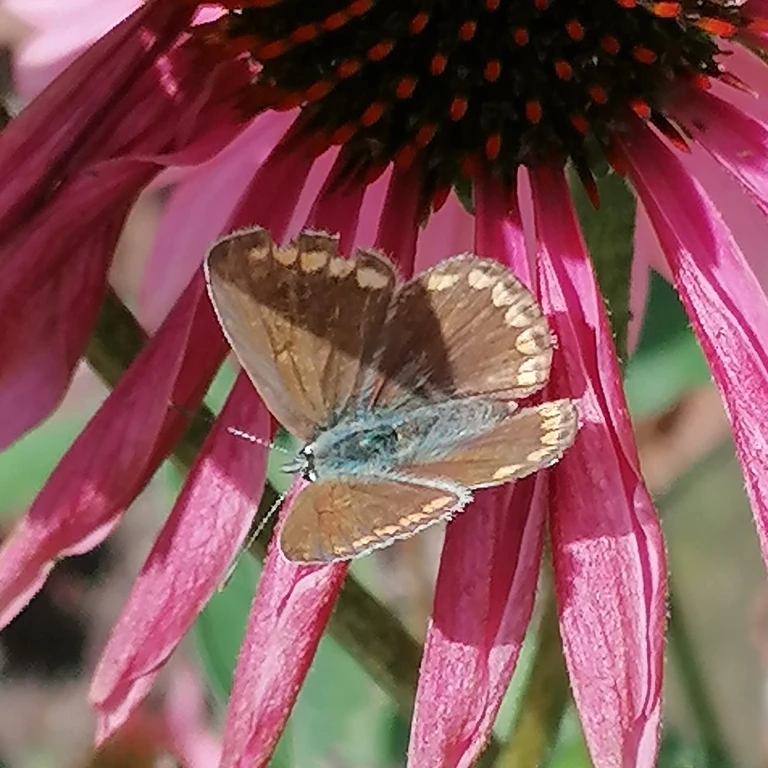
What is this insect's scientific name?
Polyommatus icarus
